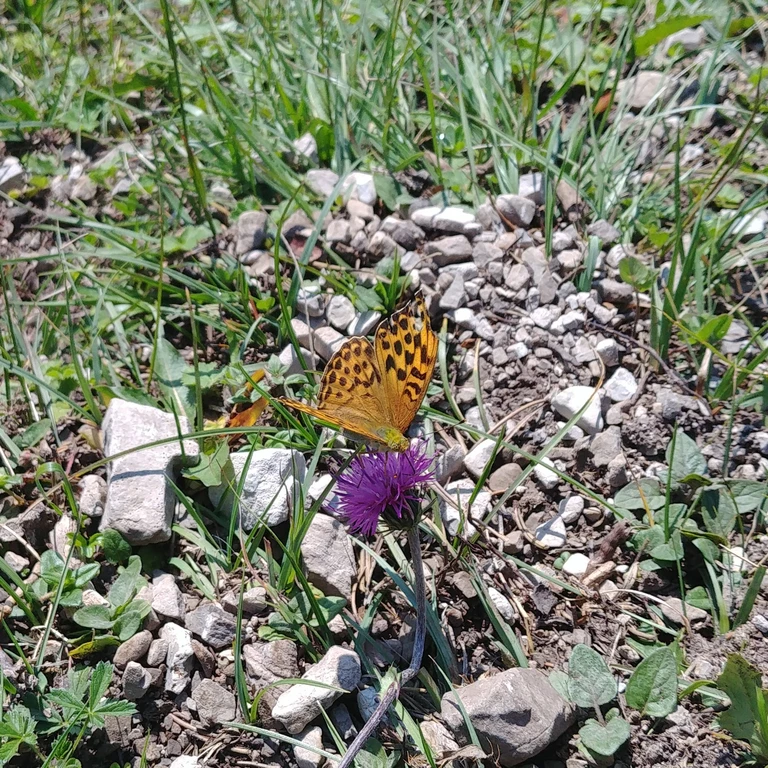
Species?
Argynnis paphia
